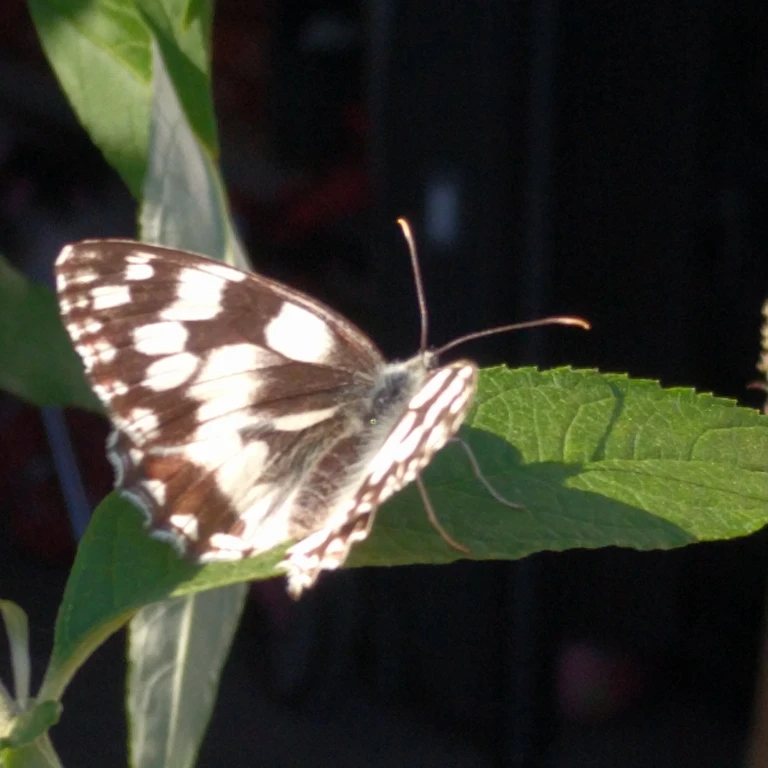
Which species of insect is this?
Melanargia galathea
